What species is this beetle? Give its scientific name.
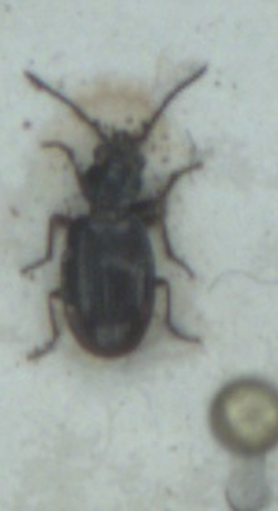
Bembidion doris
